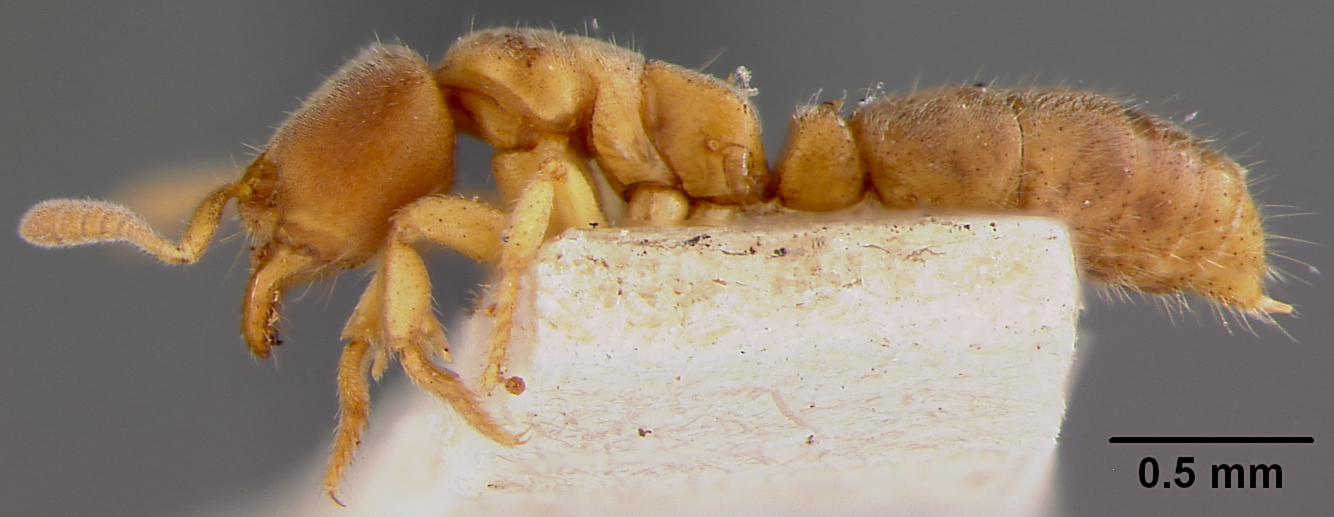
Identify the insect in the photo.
Cryptopone mayri
